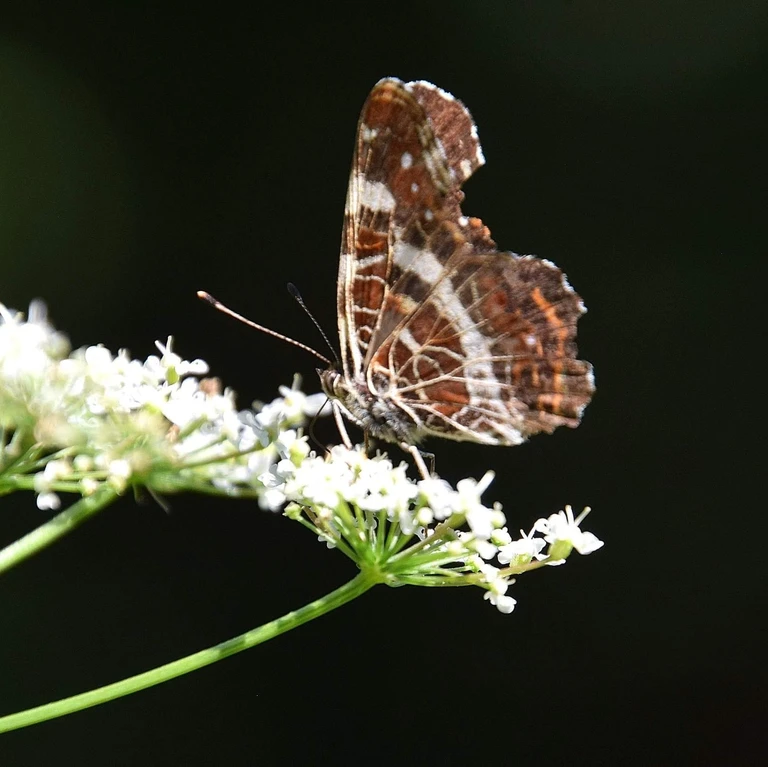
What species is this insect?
Araschnia levana
